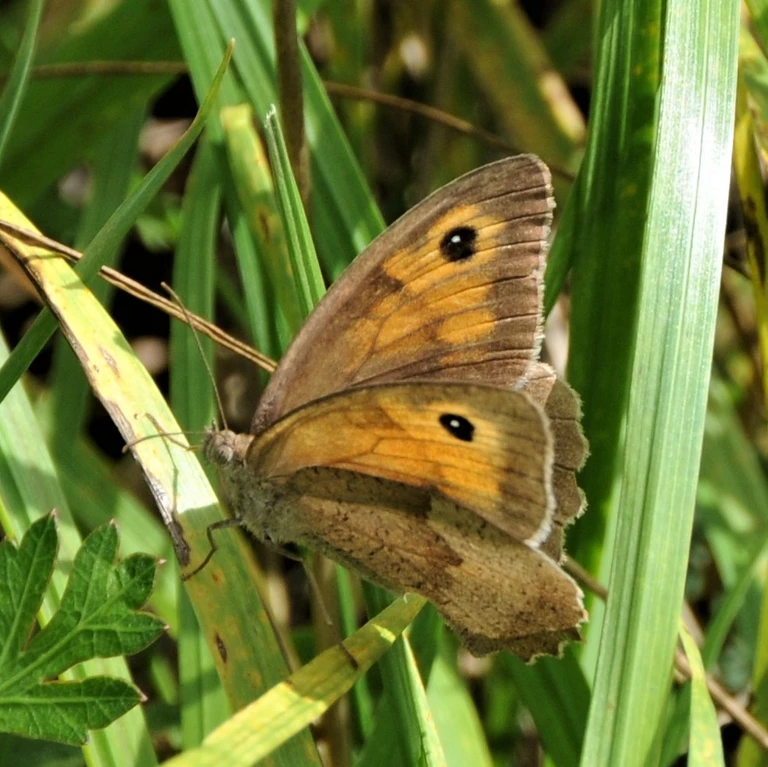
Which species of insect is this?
Maniola jurtina
